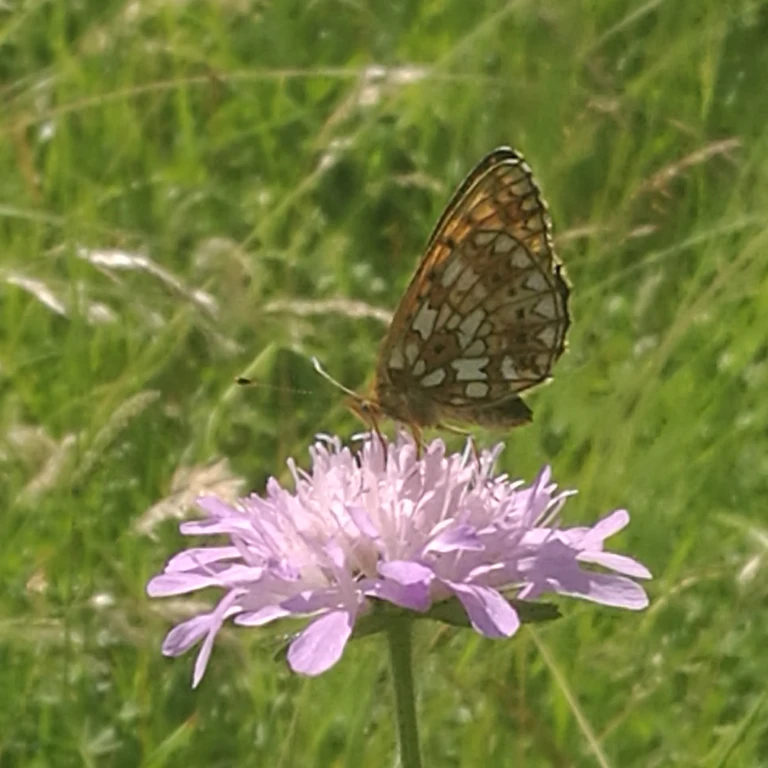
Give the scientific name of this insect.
Boloria selene
